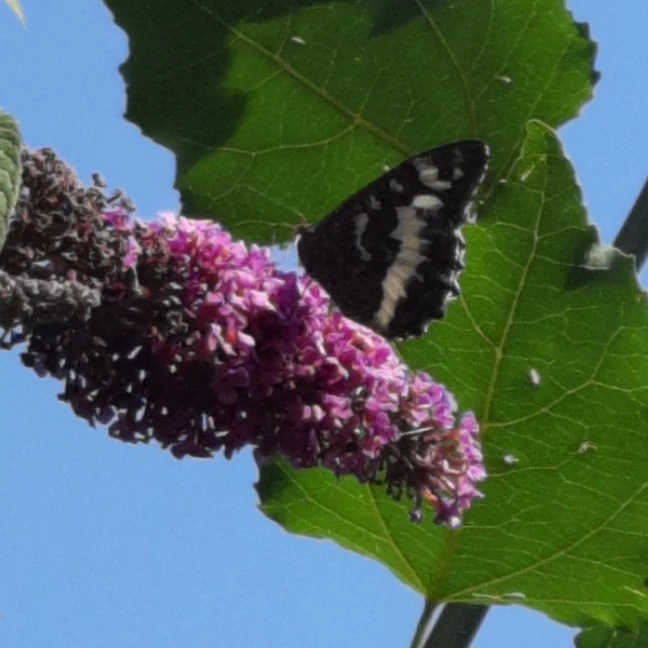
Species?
Brintesia circe
